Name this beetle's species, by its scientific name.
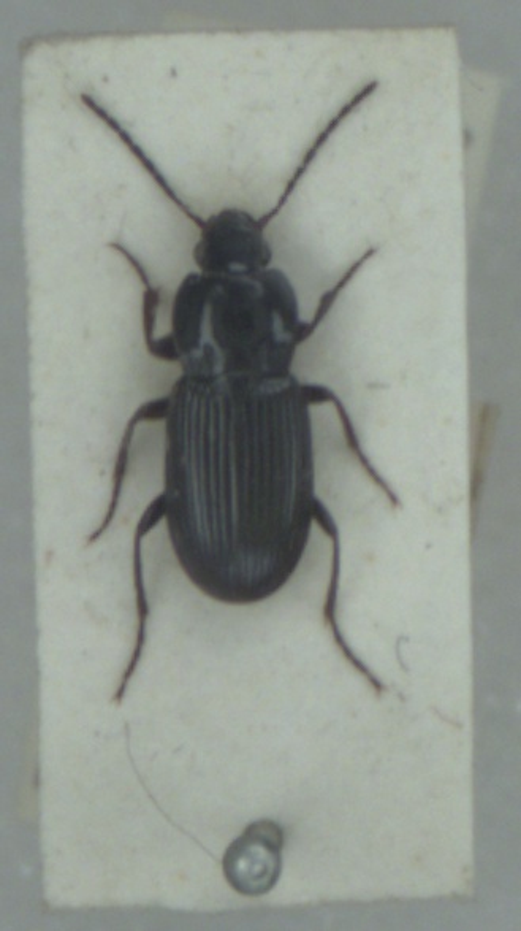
Pterostichus minor
